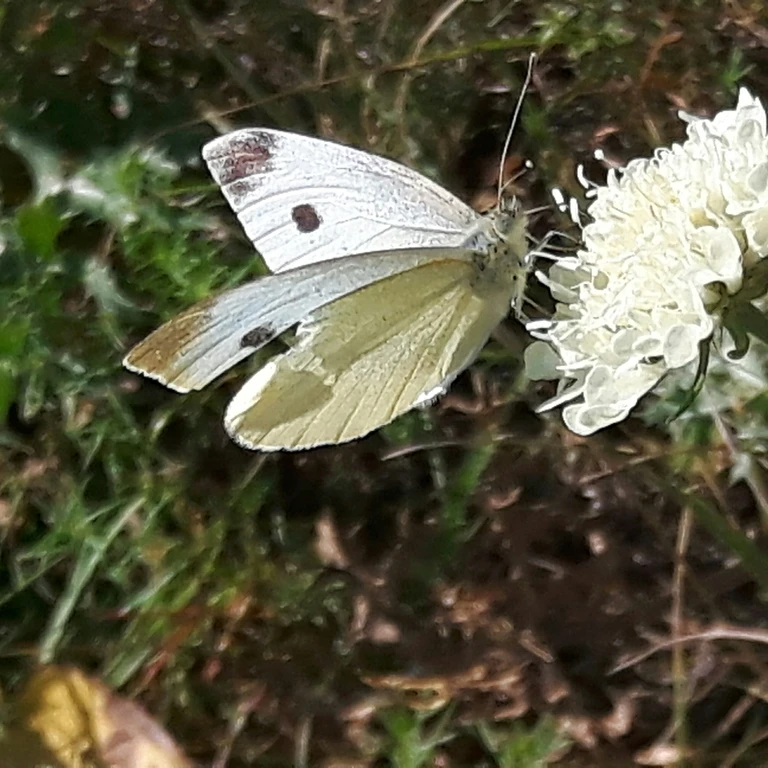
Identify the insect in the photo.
Pieris rapae
